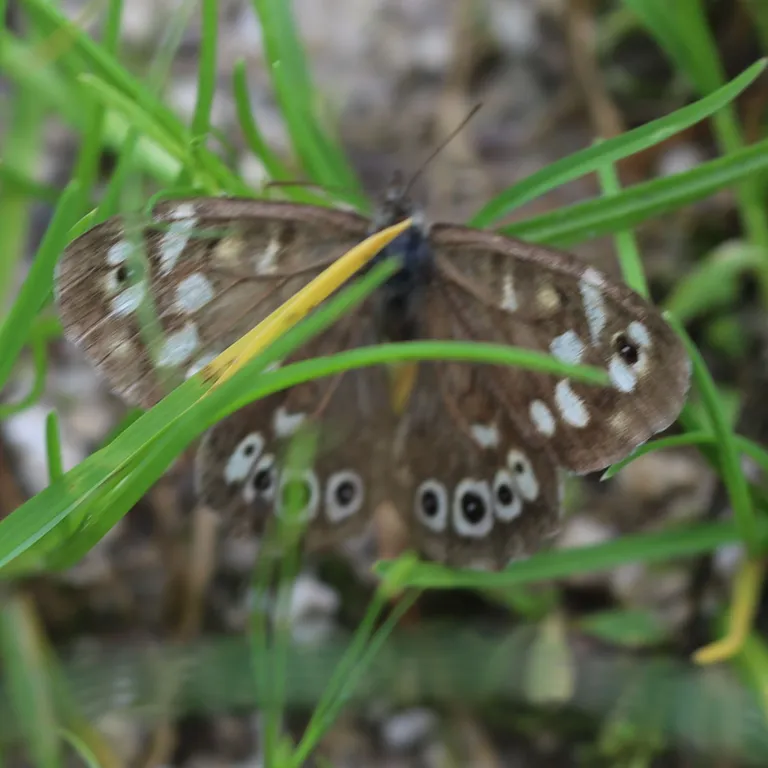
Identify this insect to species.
Pararge aegeria
